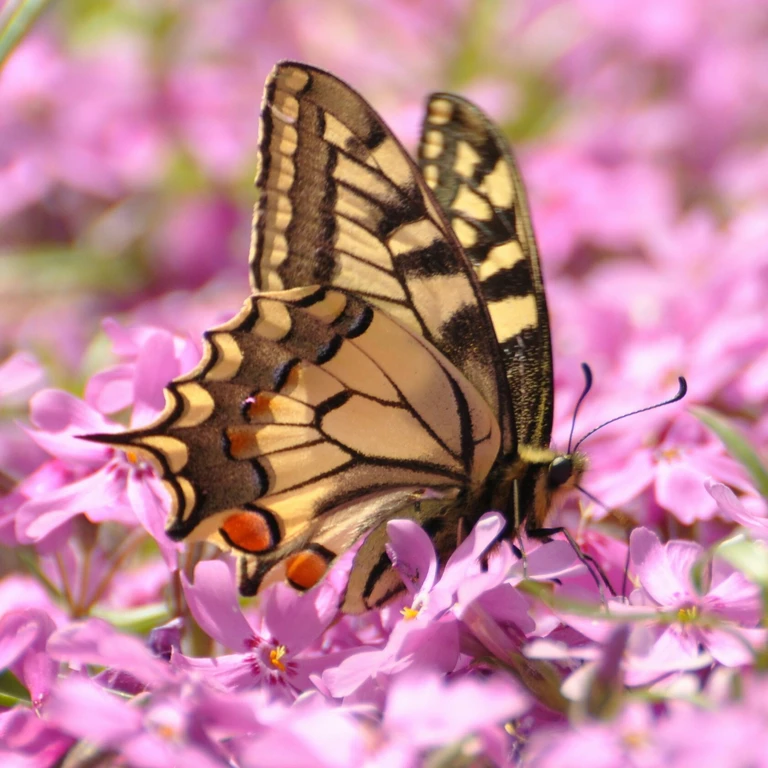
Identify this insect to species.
Papilio machaon
